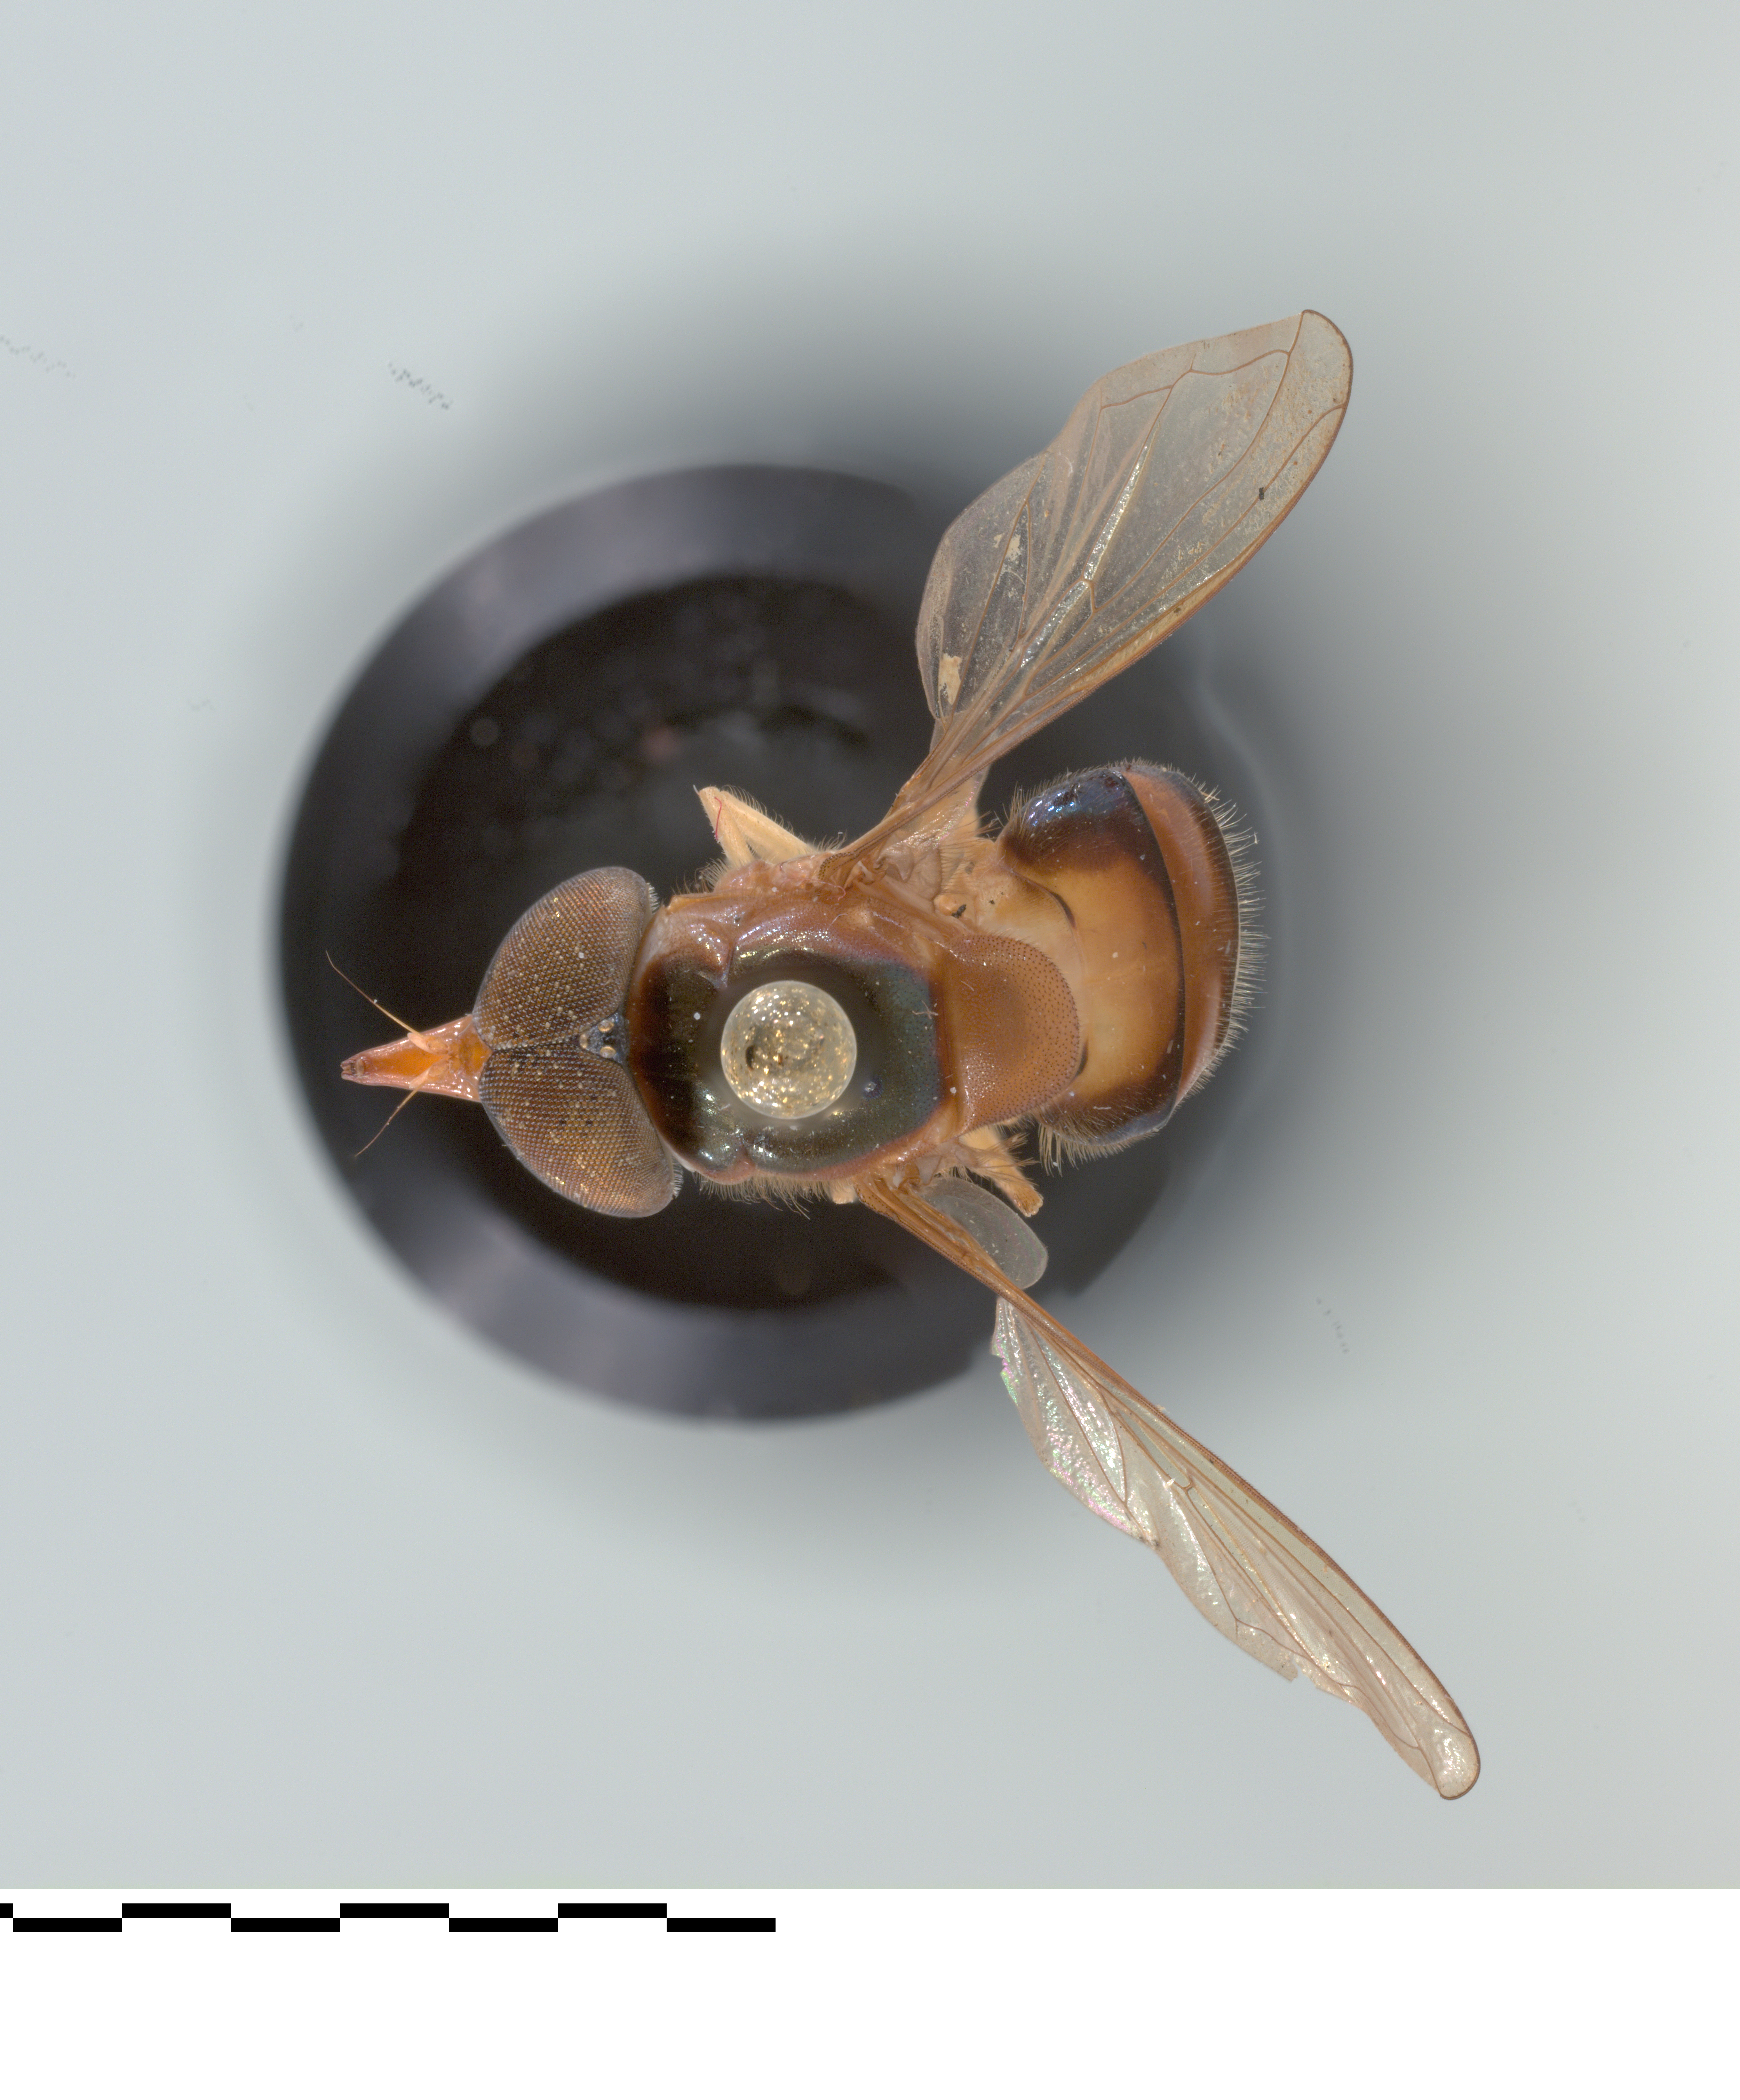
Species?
Rhingia pellucens
